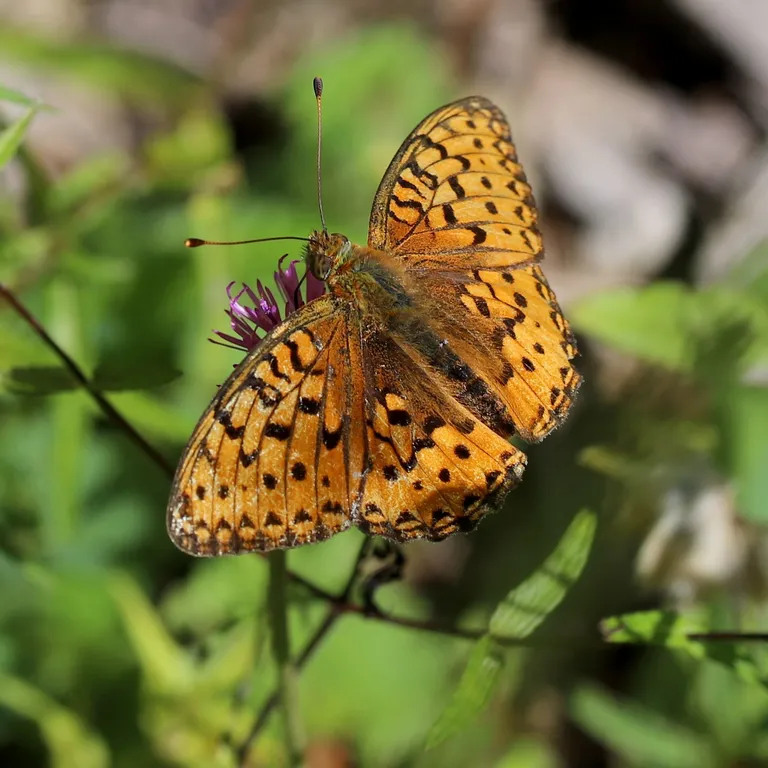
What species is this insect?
Speyeria aglaja
